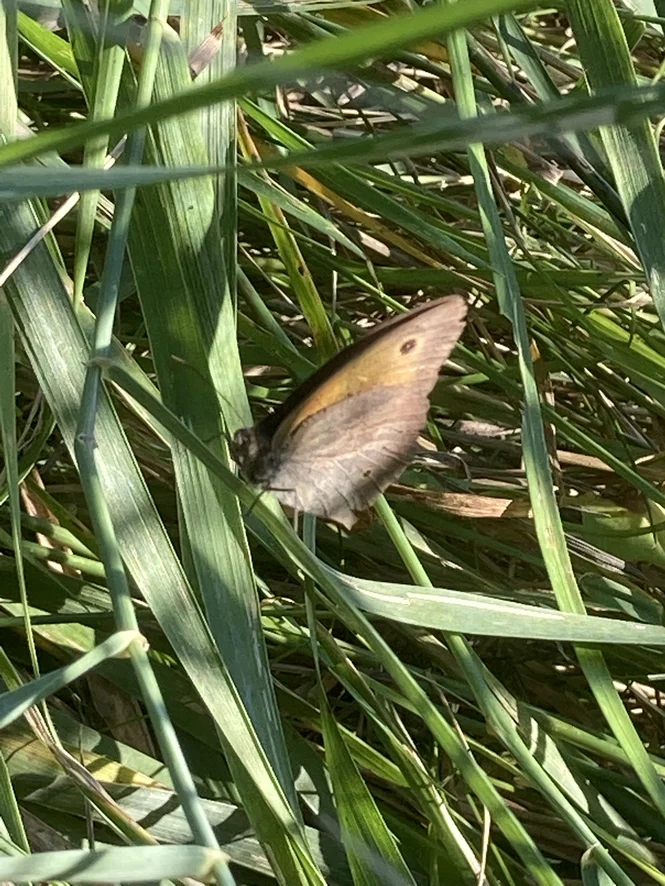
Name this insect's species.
Maniola jurtina
